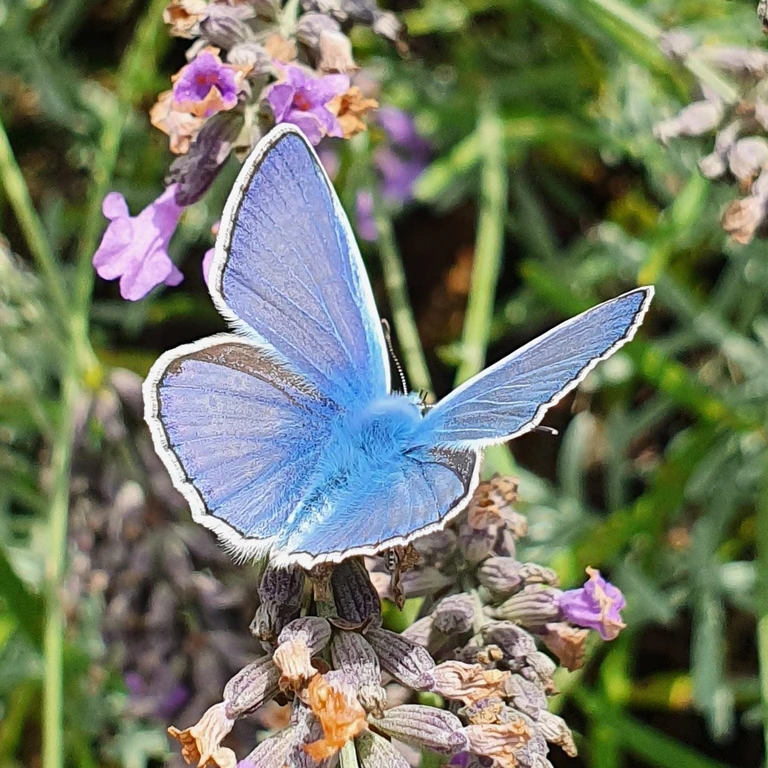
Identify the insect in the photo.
Polyommatus icarus
